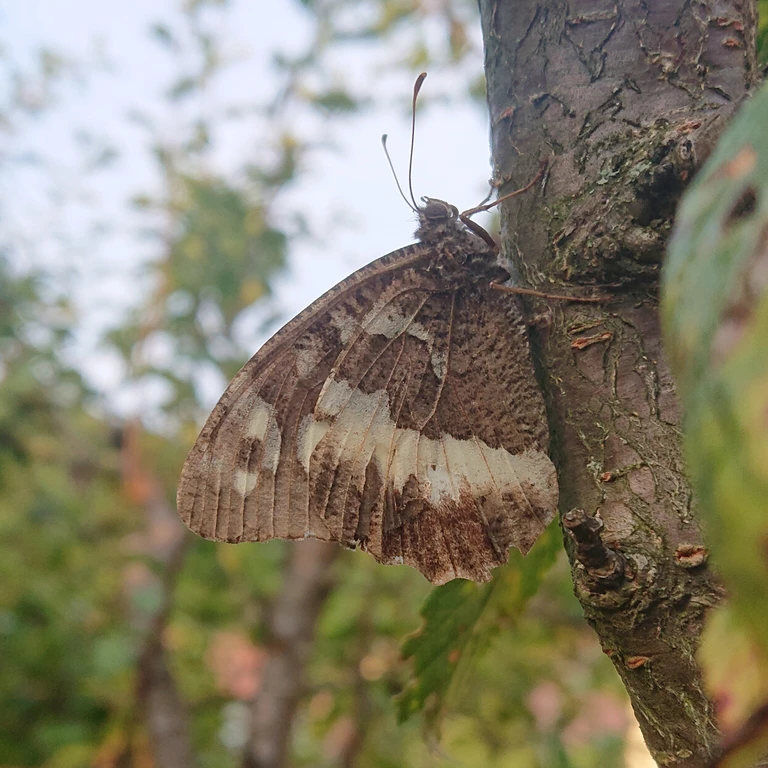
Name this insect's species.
Brintesia circe
